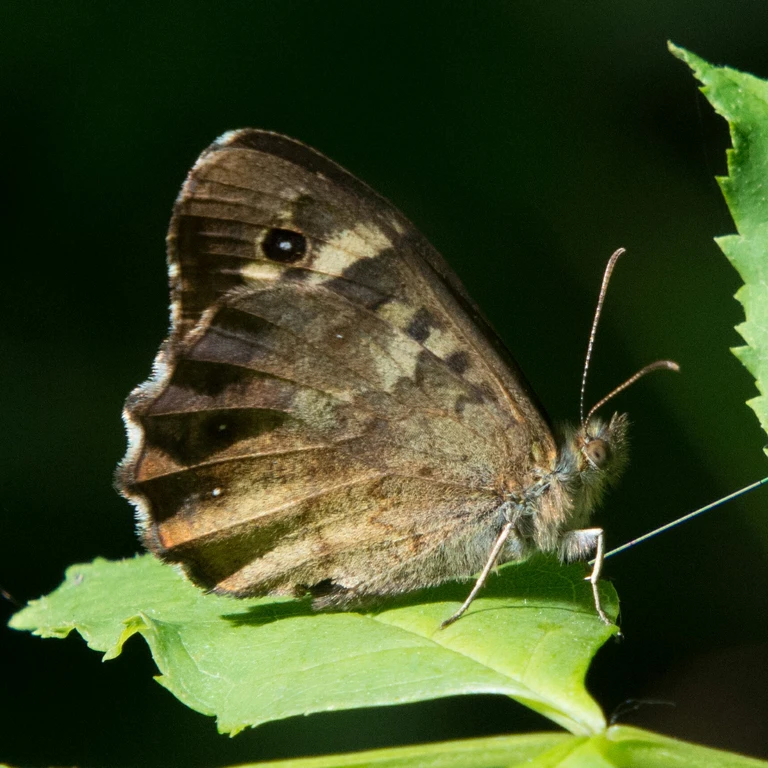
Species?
Pararge aegeria
